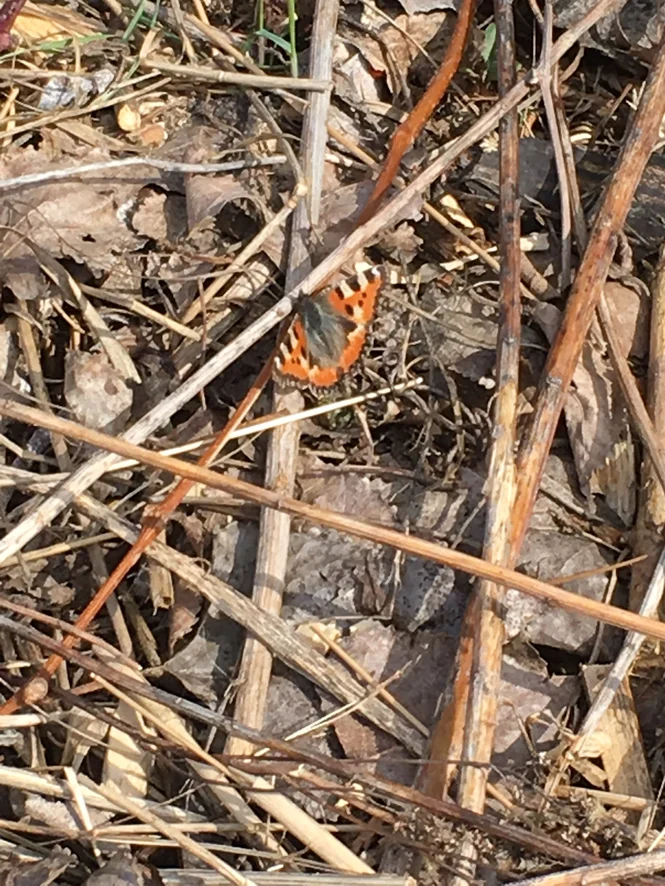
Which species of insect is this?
Aglais urticae
